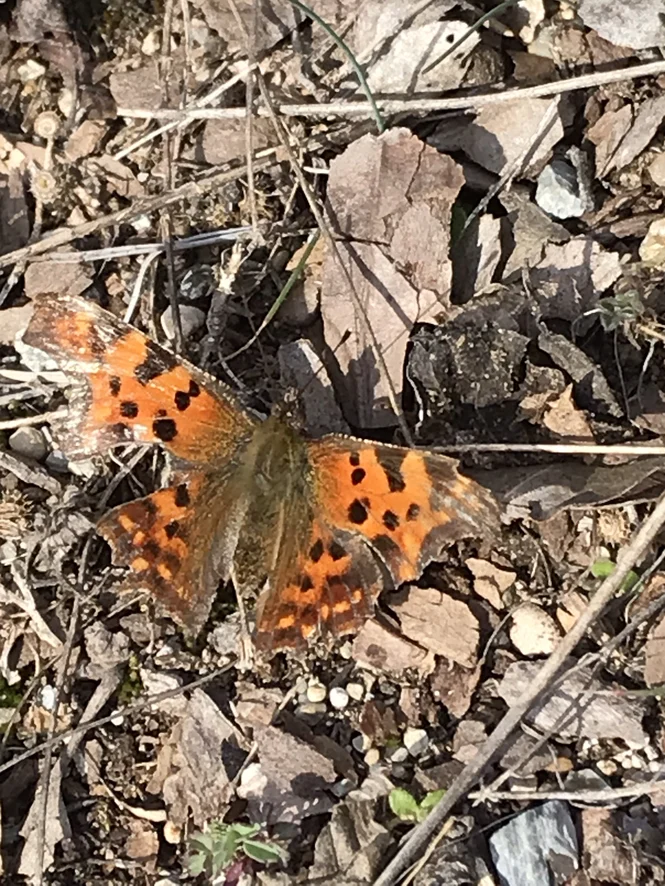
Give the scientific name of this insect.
Polygonia c-album
